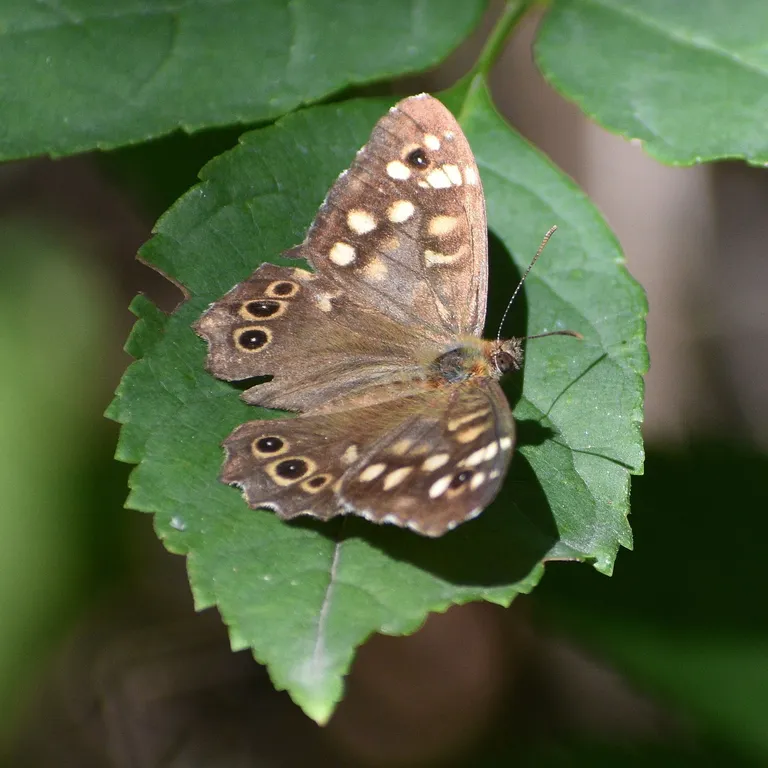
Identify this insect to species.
Pararge aegeria
